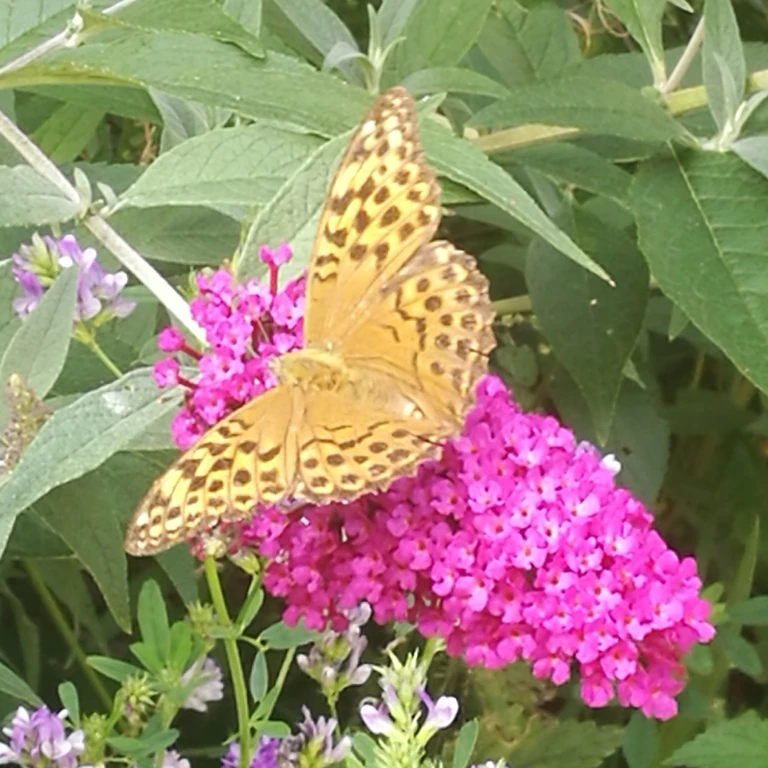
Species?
Argynnis paphia
